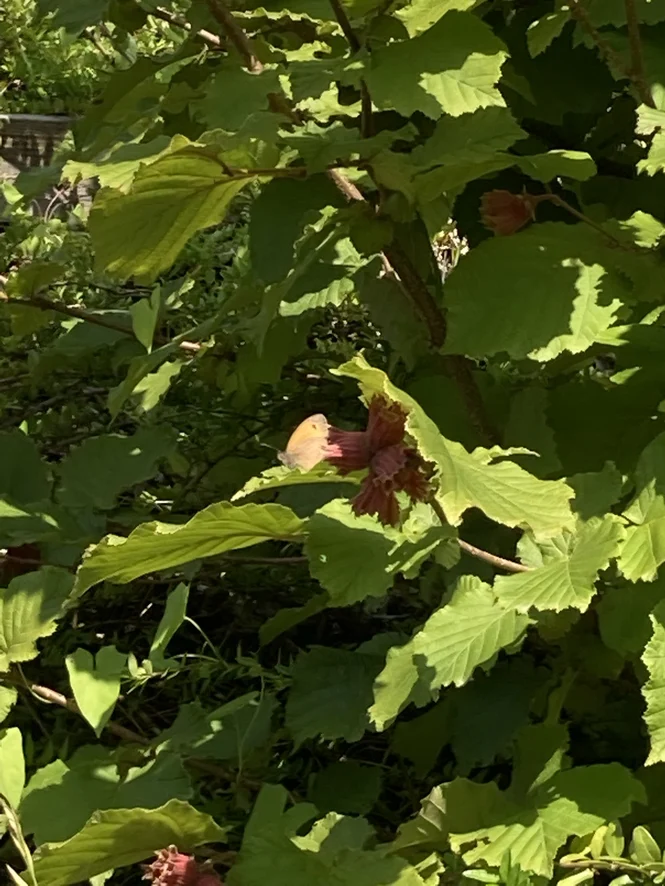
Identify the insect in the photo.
Maniola jurtina
